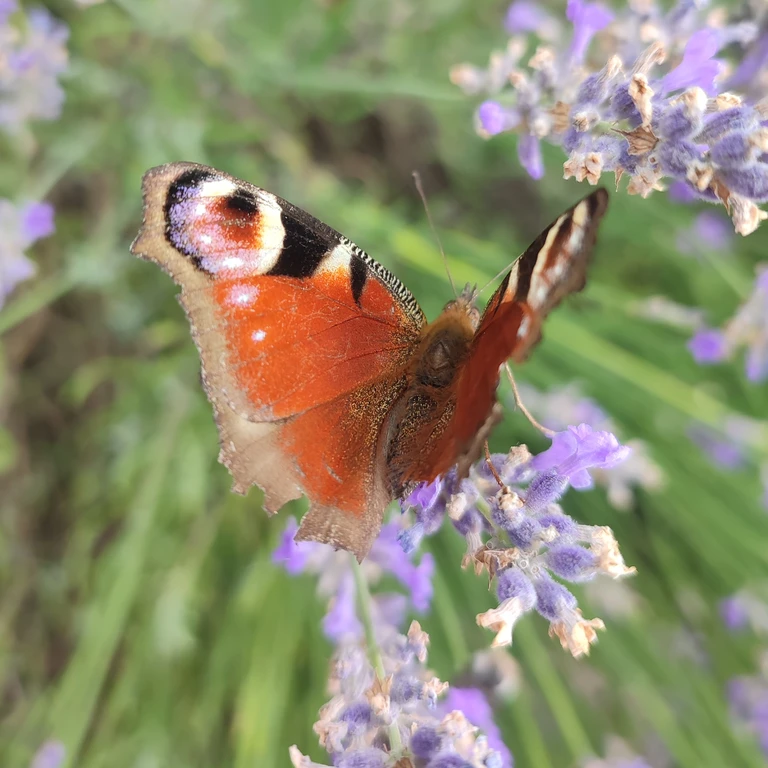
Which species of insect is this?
Aglais io
